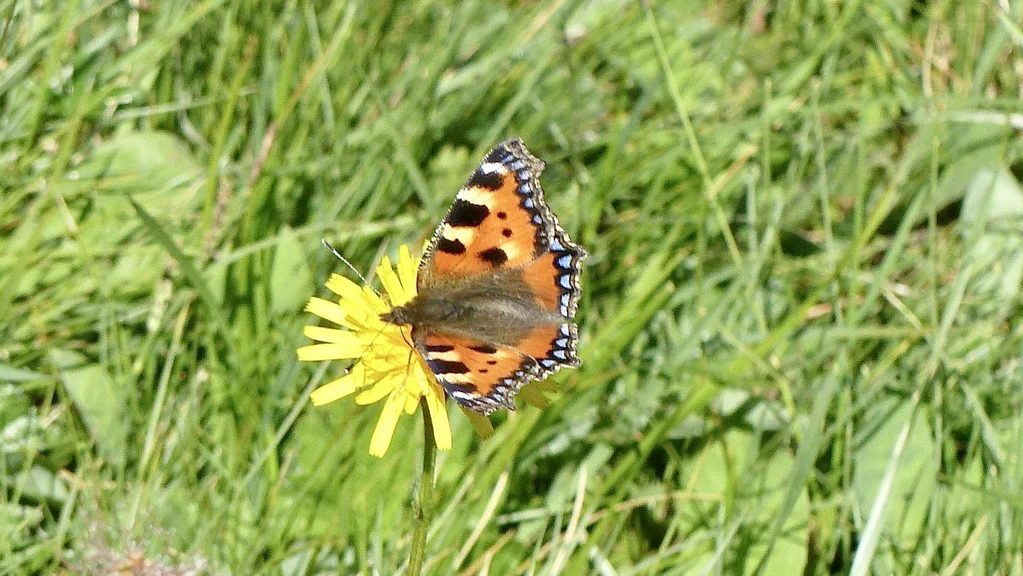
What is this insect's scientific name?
Aglais urticae
